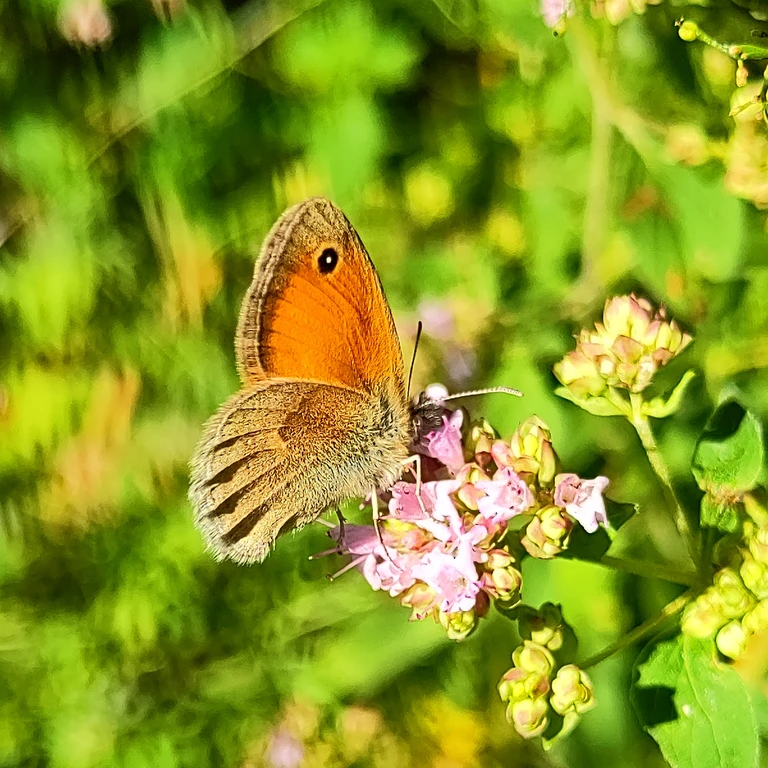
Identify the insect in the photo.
Coenonympha pamphilus
